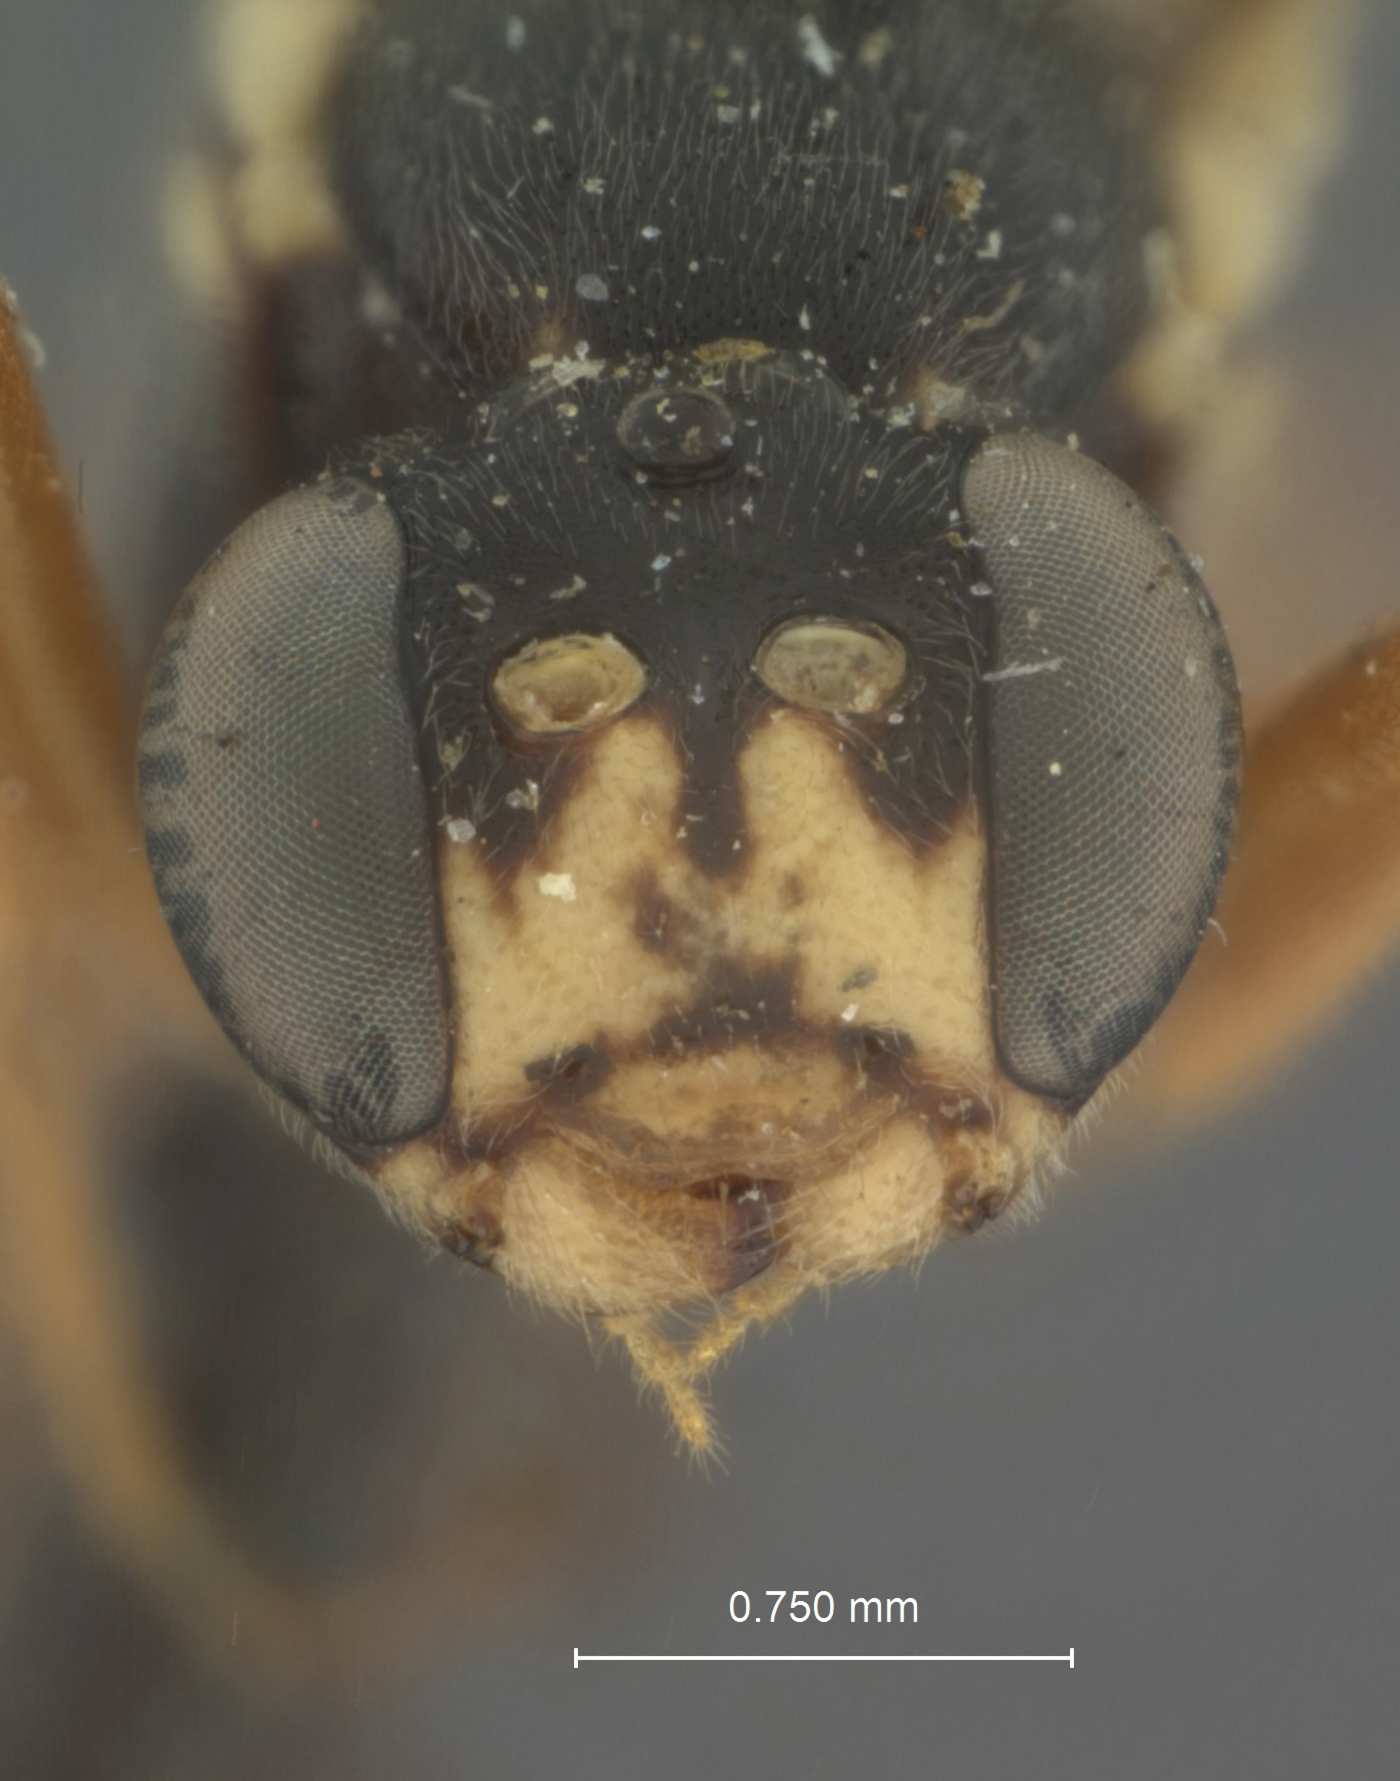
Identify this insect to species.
Eryma lophyri
